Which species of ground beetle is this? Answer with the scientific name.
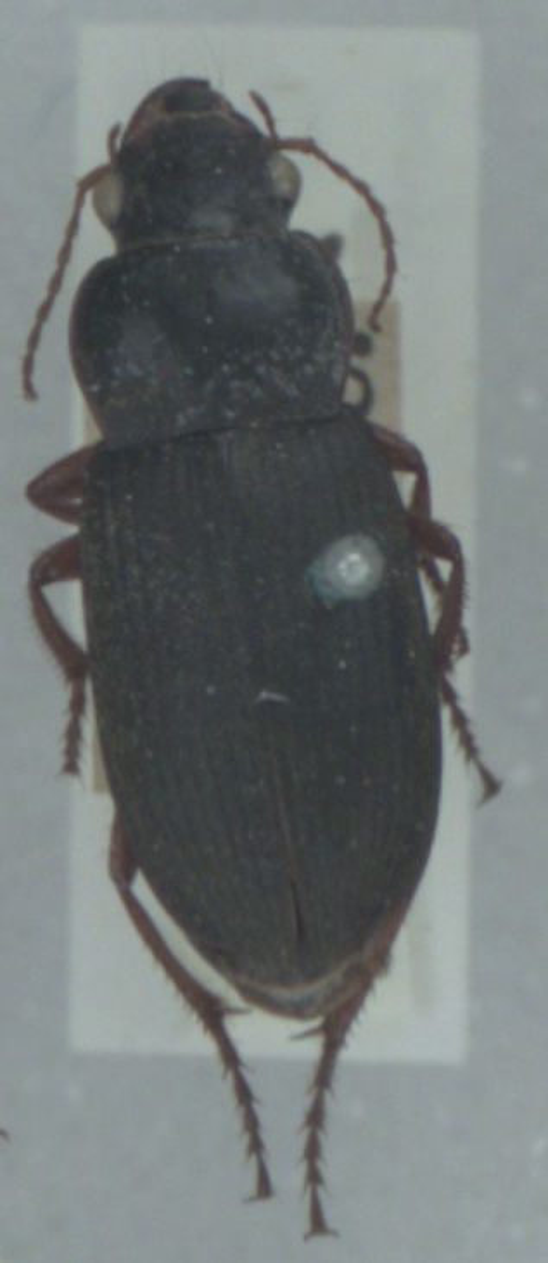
Harpalus rufipes
